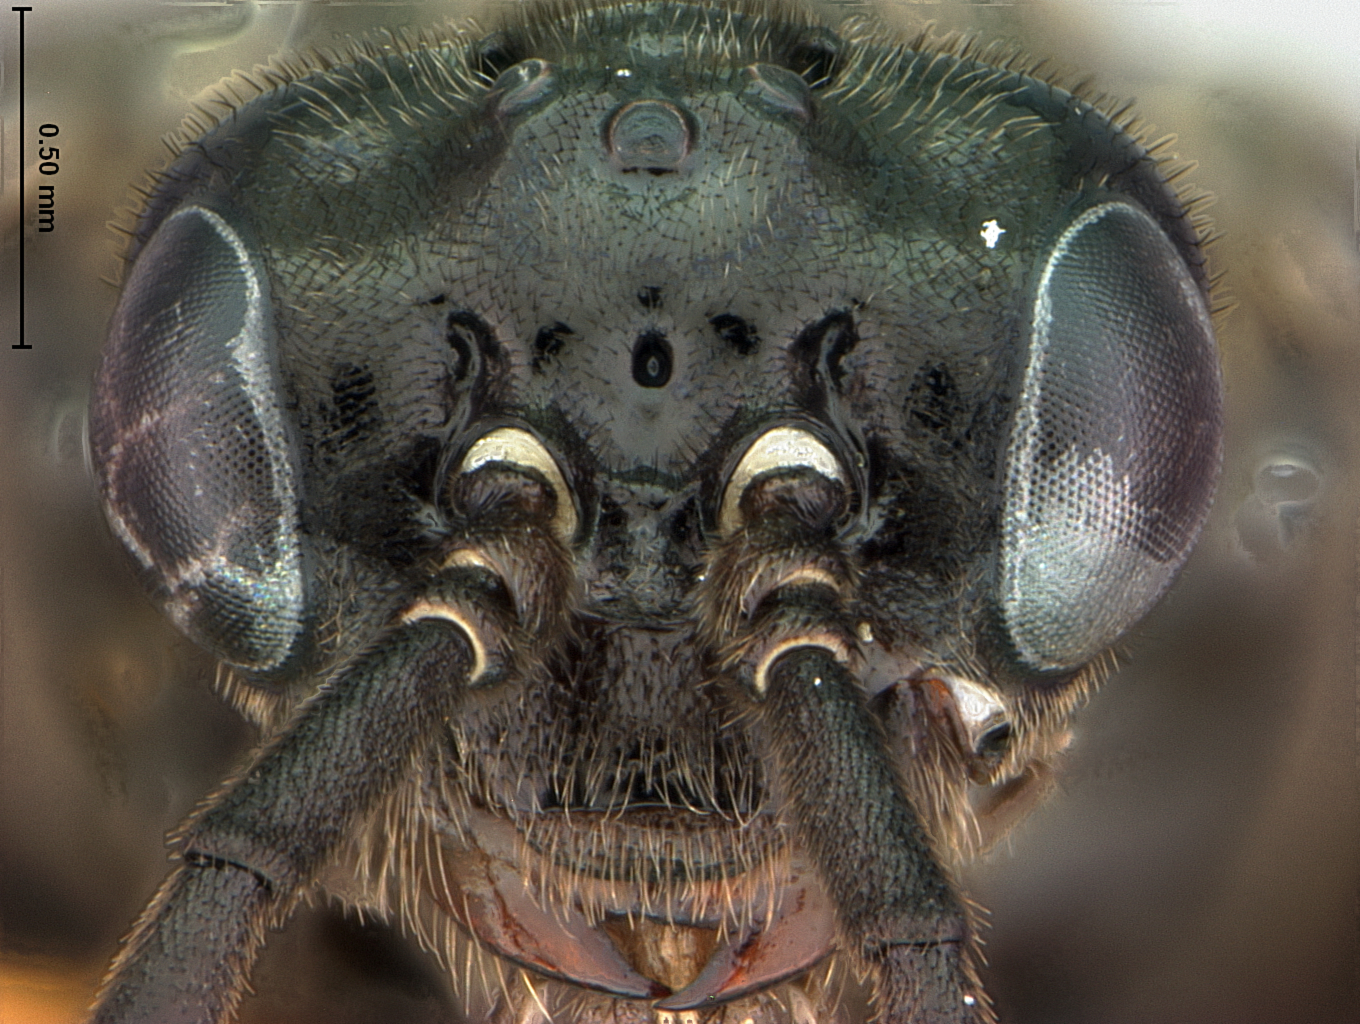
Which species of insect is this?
Rhadinoceraea sodsensis
